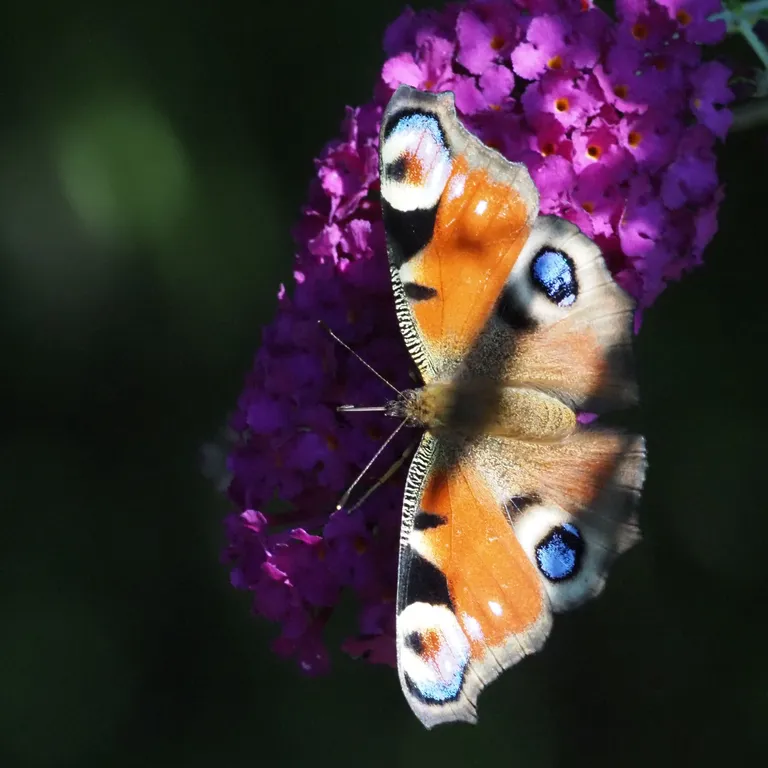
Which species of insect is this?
Aglais io
